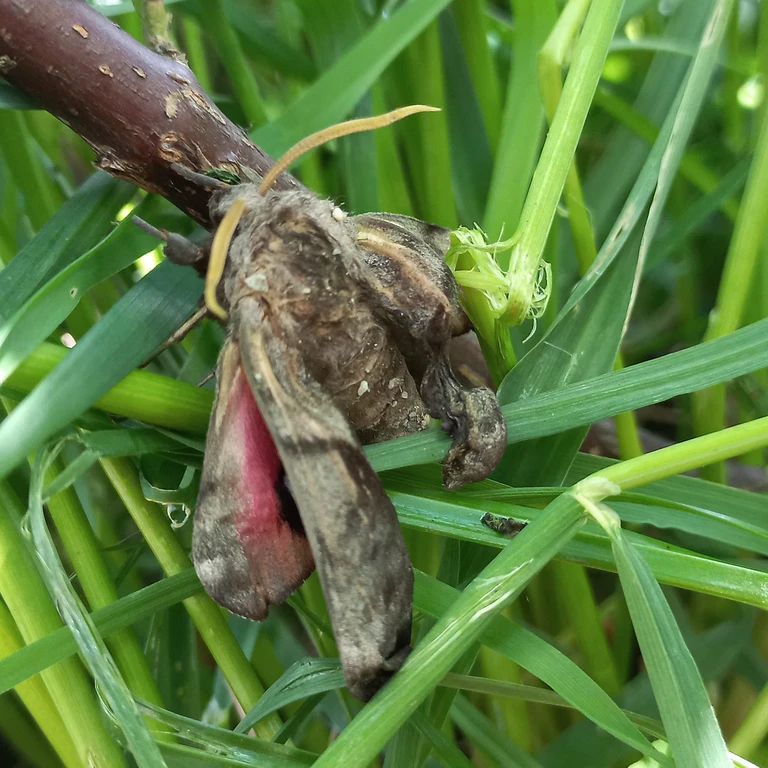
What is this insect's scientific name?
Smerinthus ocellata
